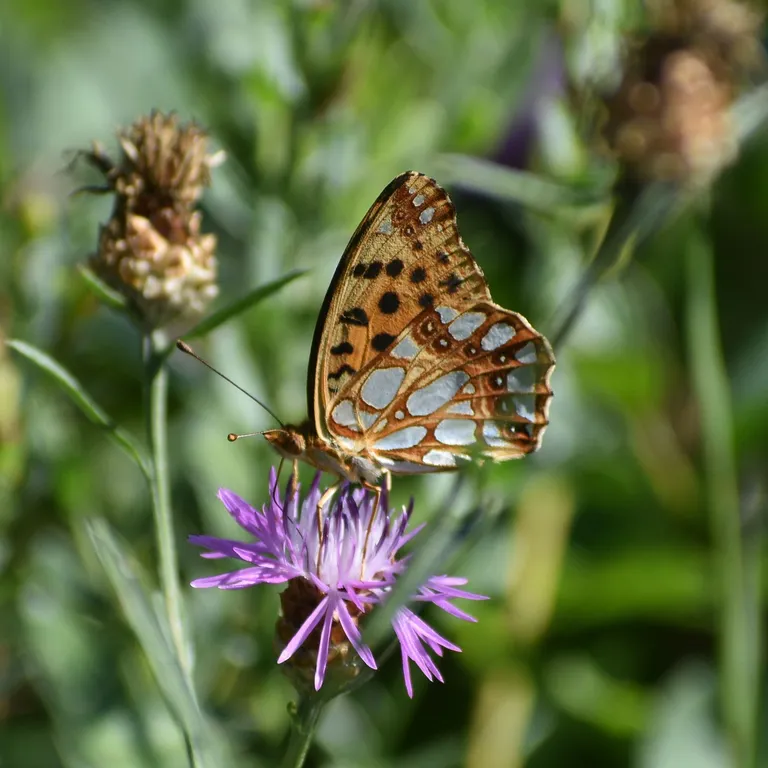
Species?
Issoria lathonia
